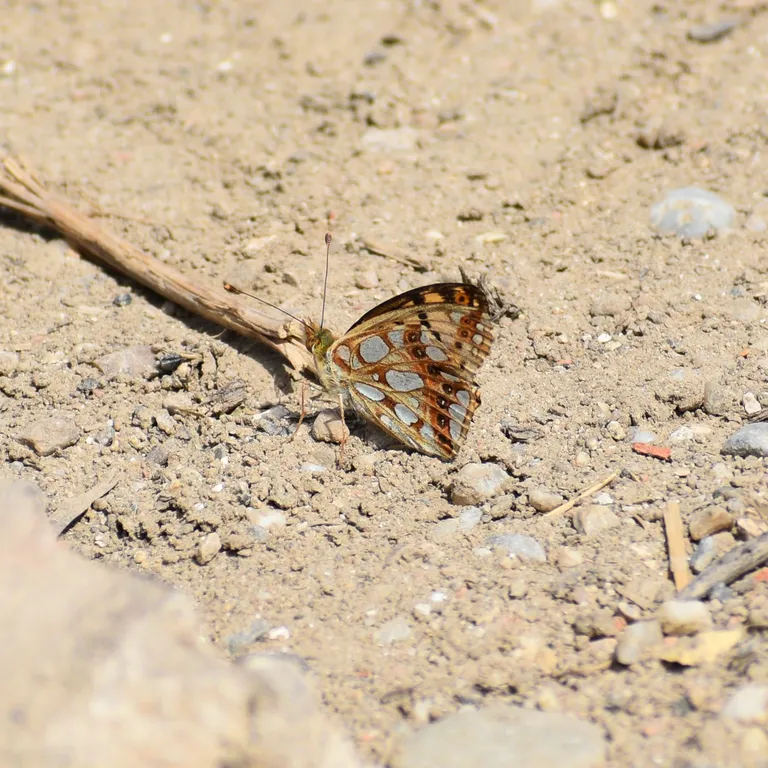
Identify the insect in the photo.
Issoria lathonia
